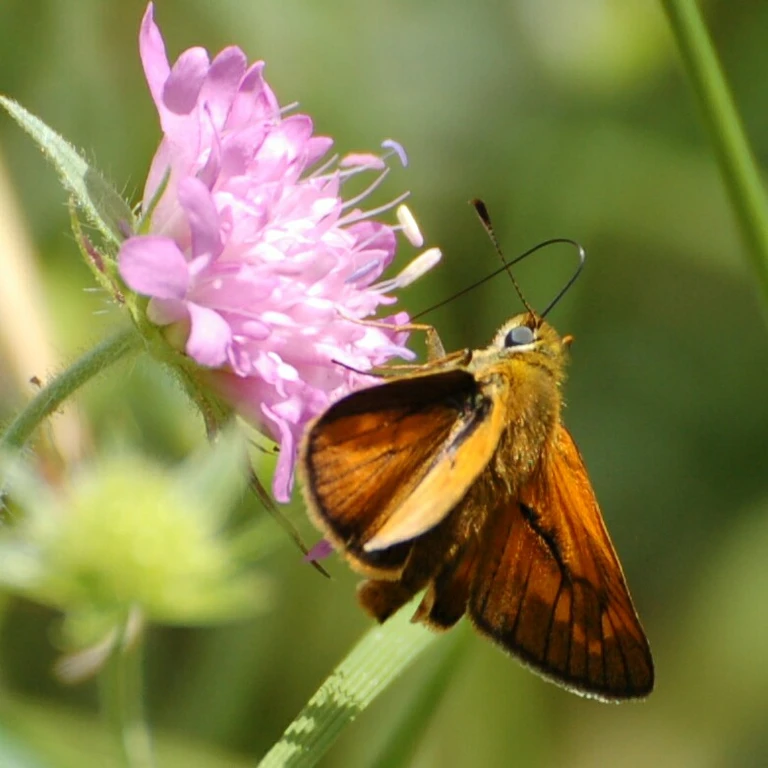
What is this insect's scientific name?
Ochlodes sylvanus (also Ochlodes venata)
